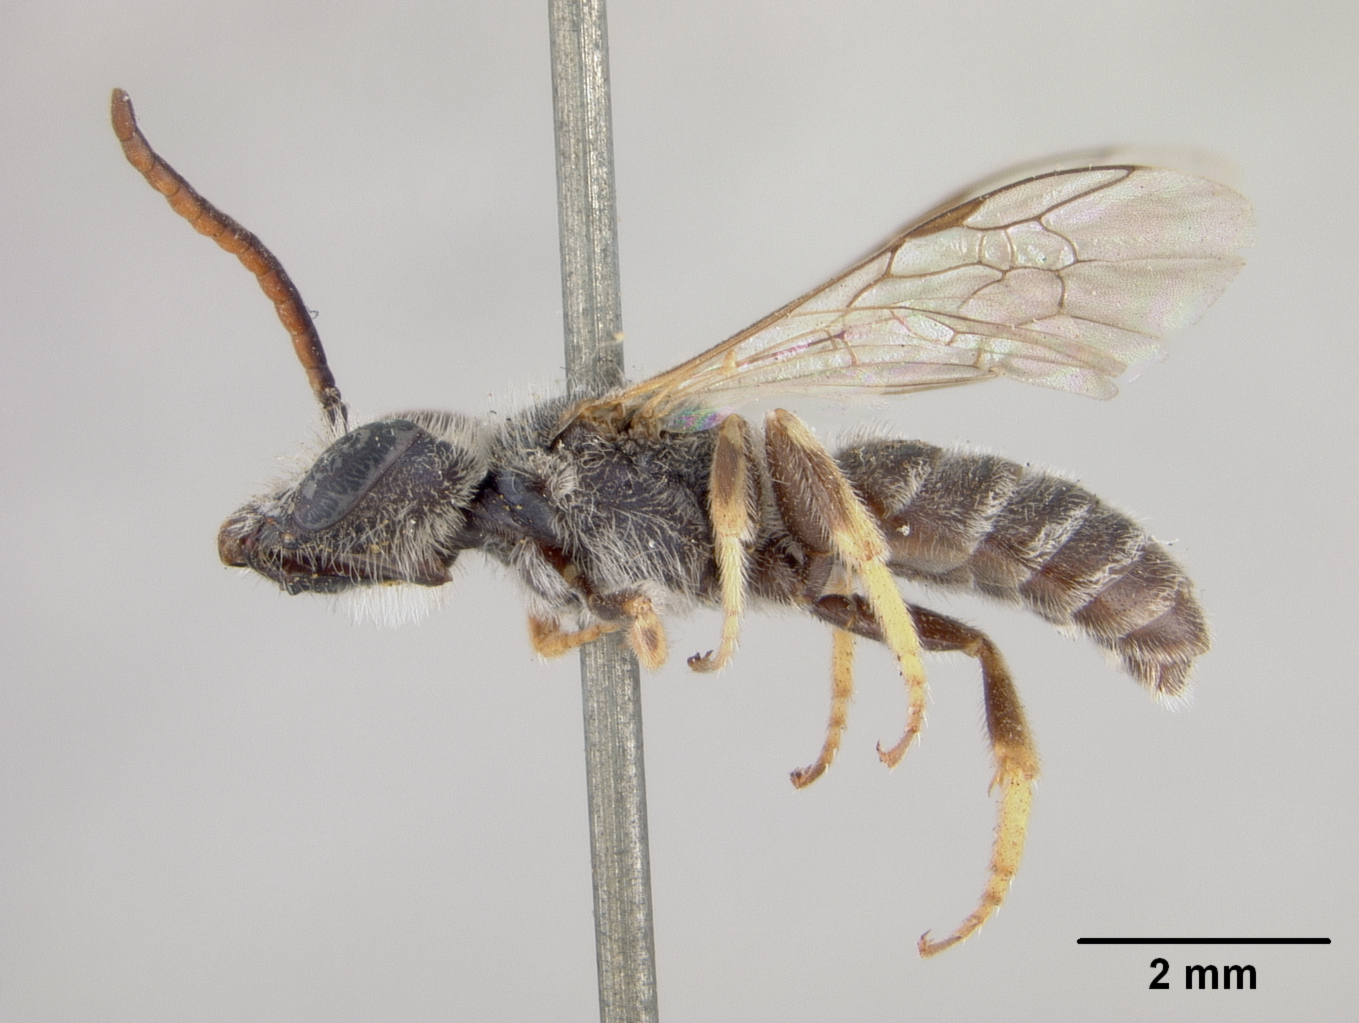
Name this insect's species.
Halictus typographicus
